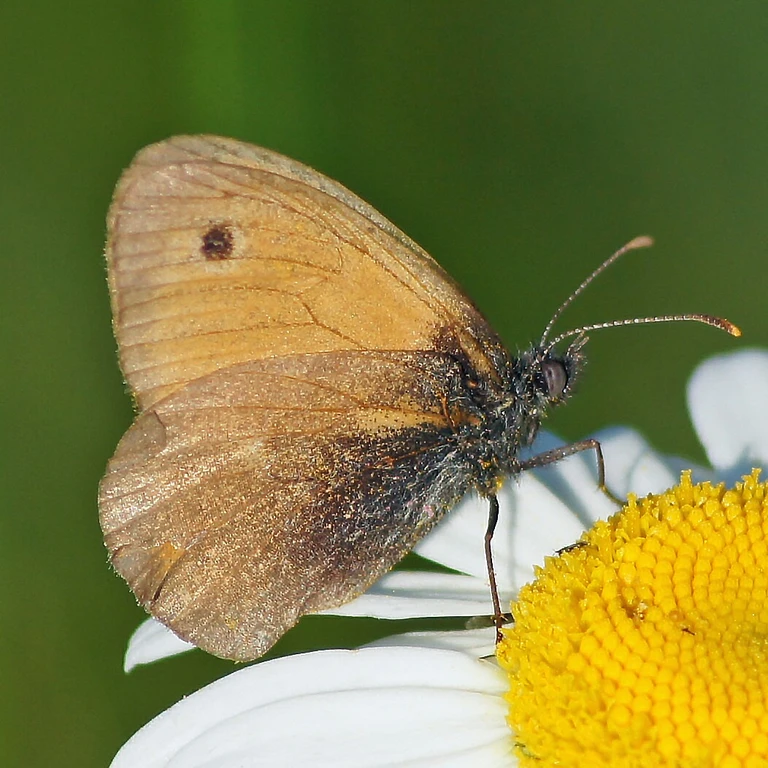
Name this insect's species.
Coenonympha pamphilus
